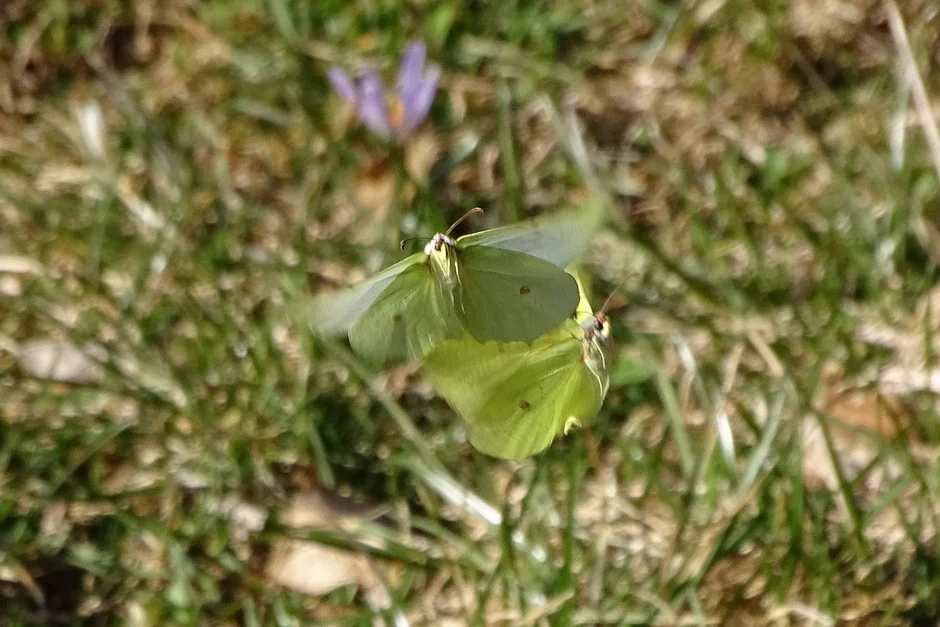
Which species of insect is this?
Gonepteryx rhamni
